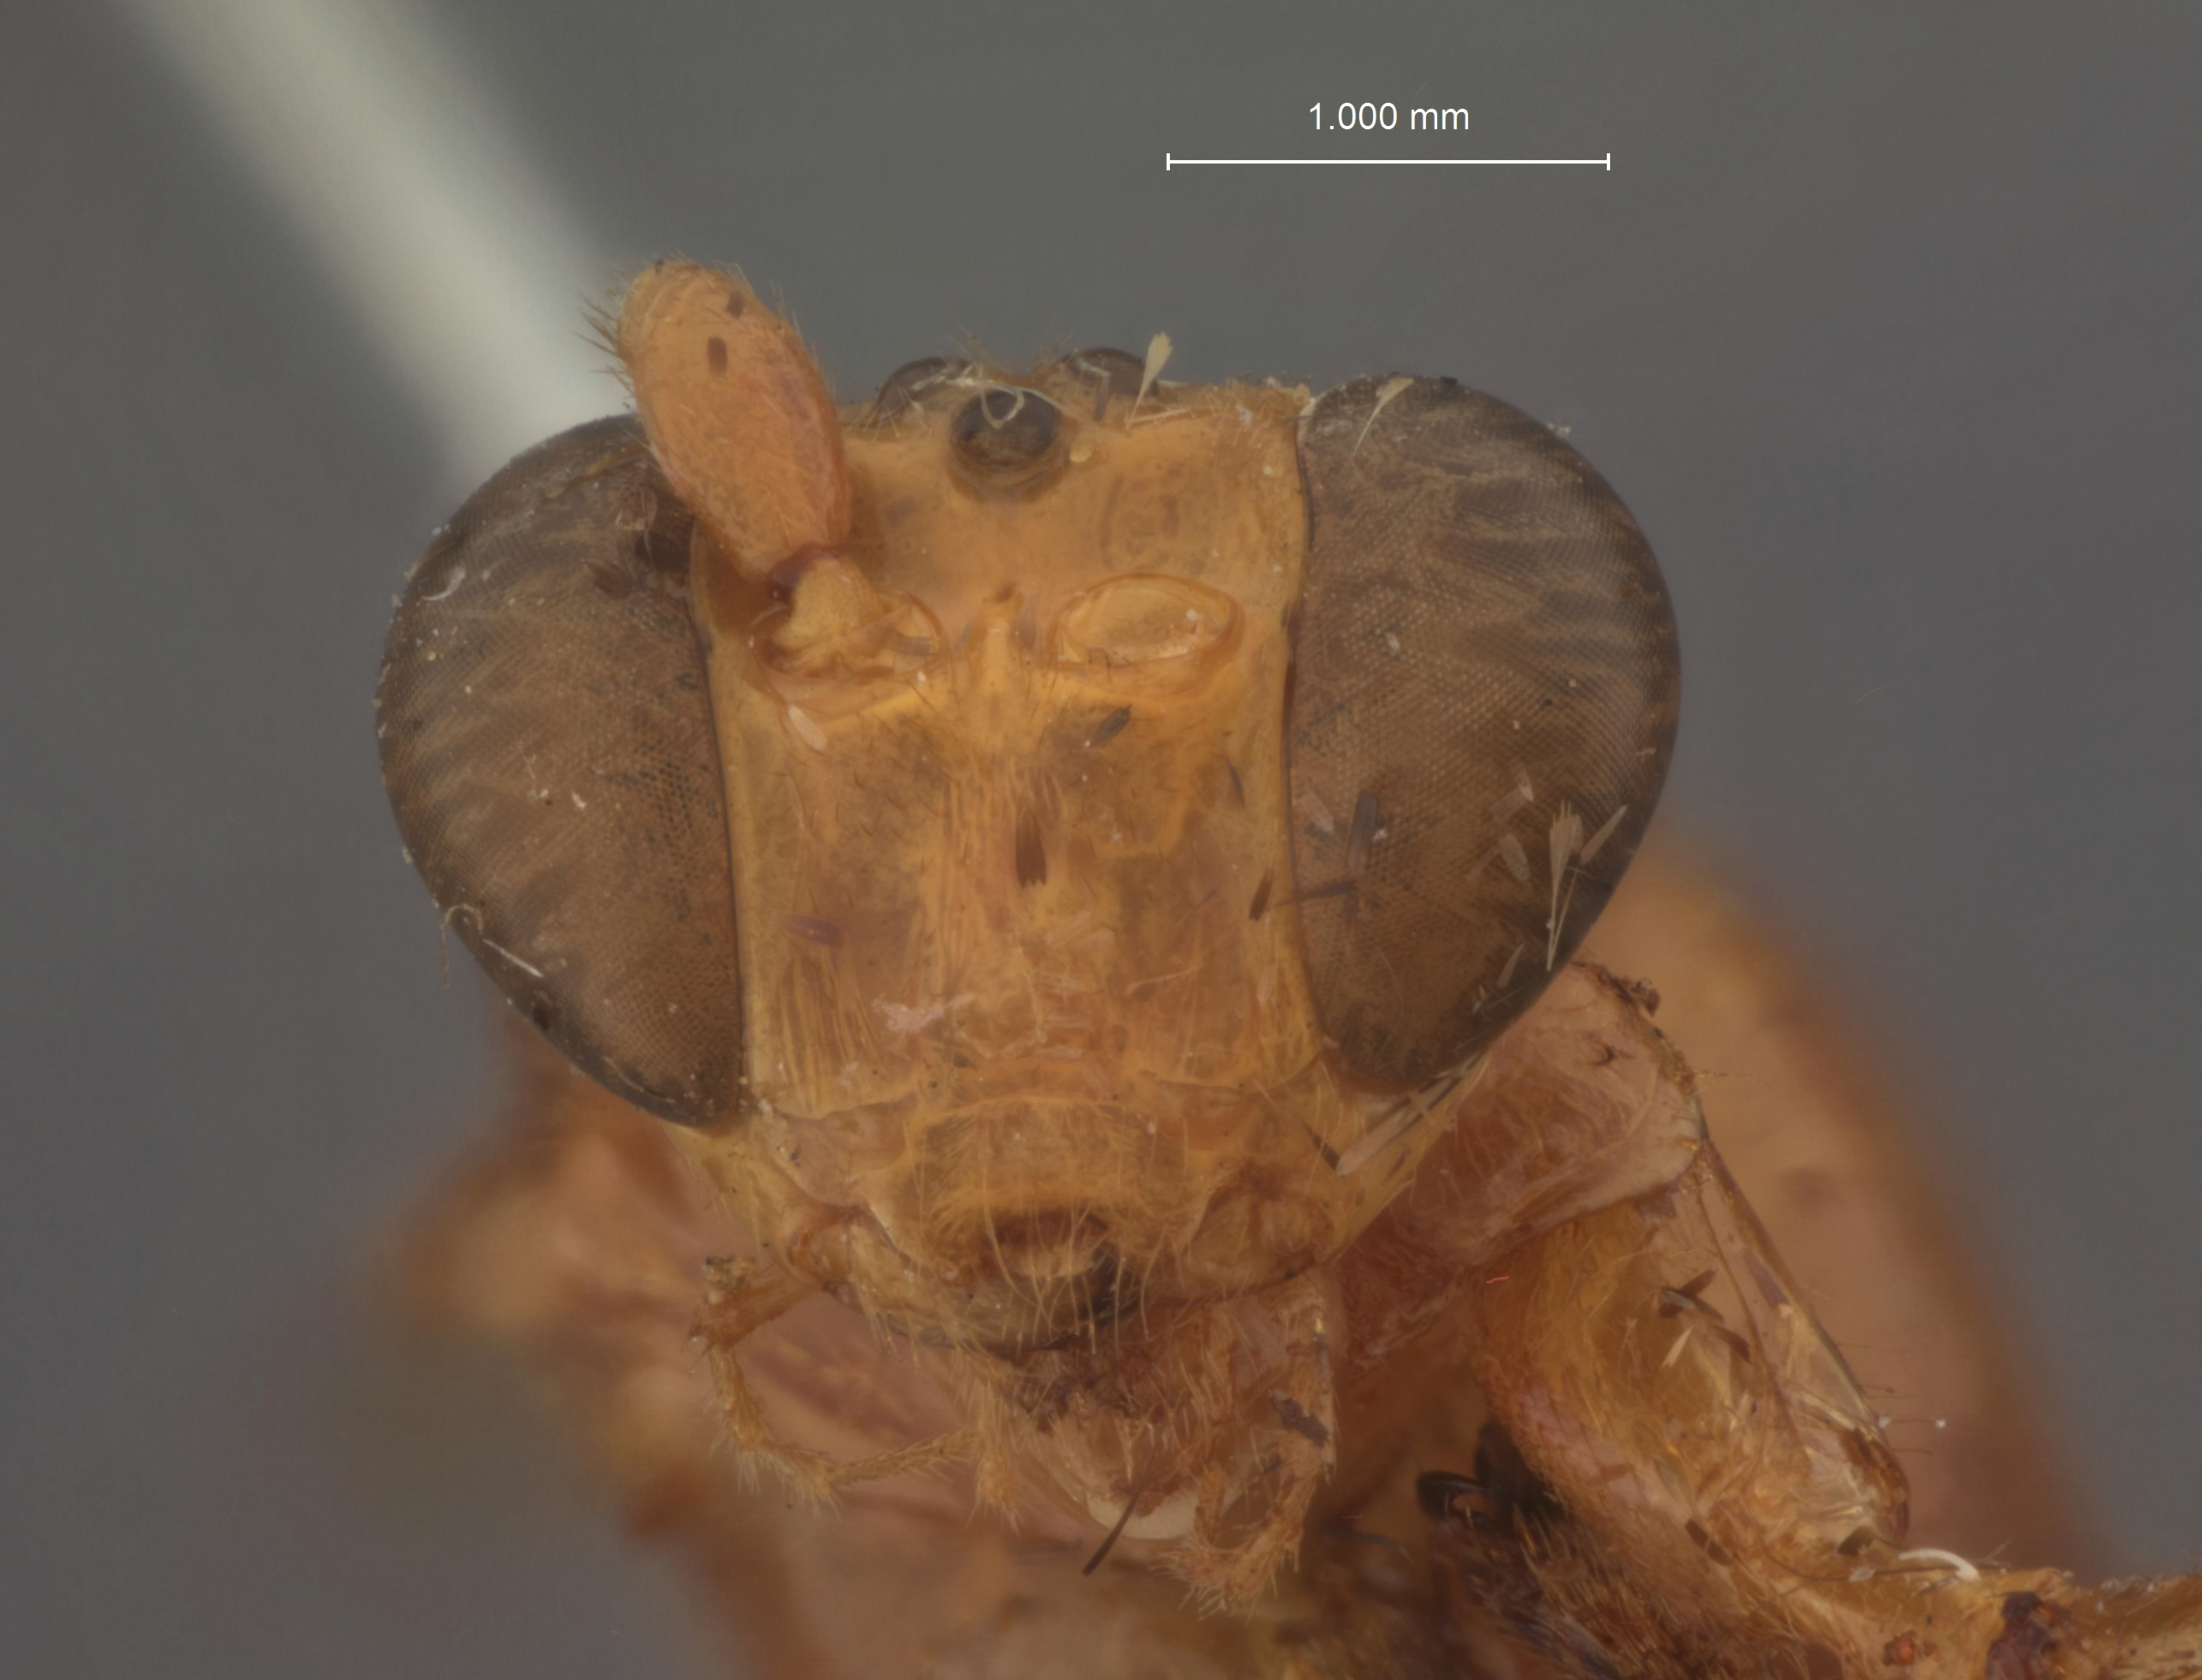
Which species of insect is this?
Erythropimpla abbottii
